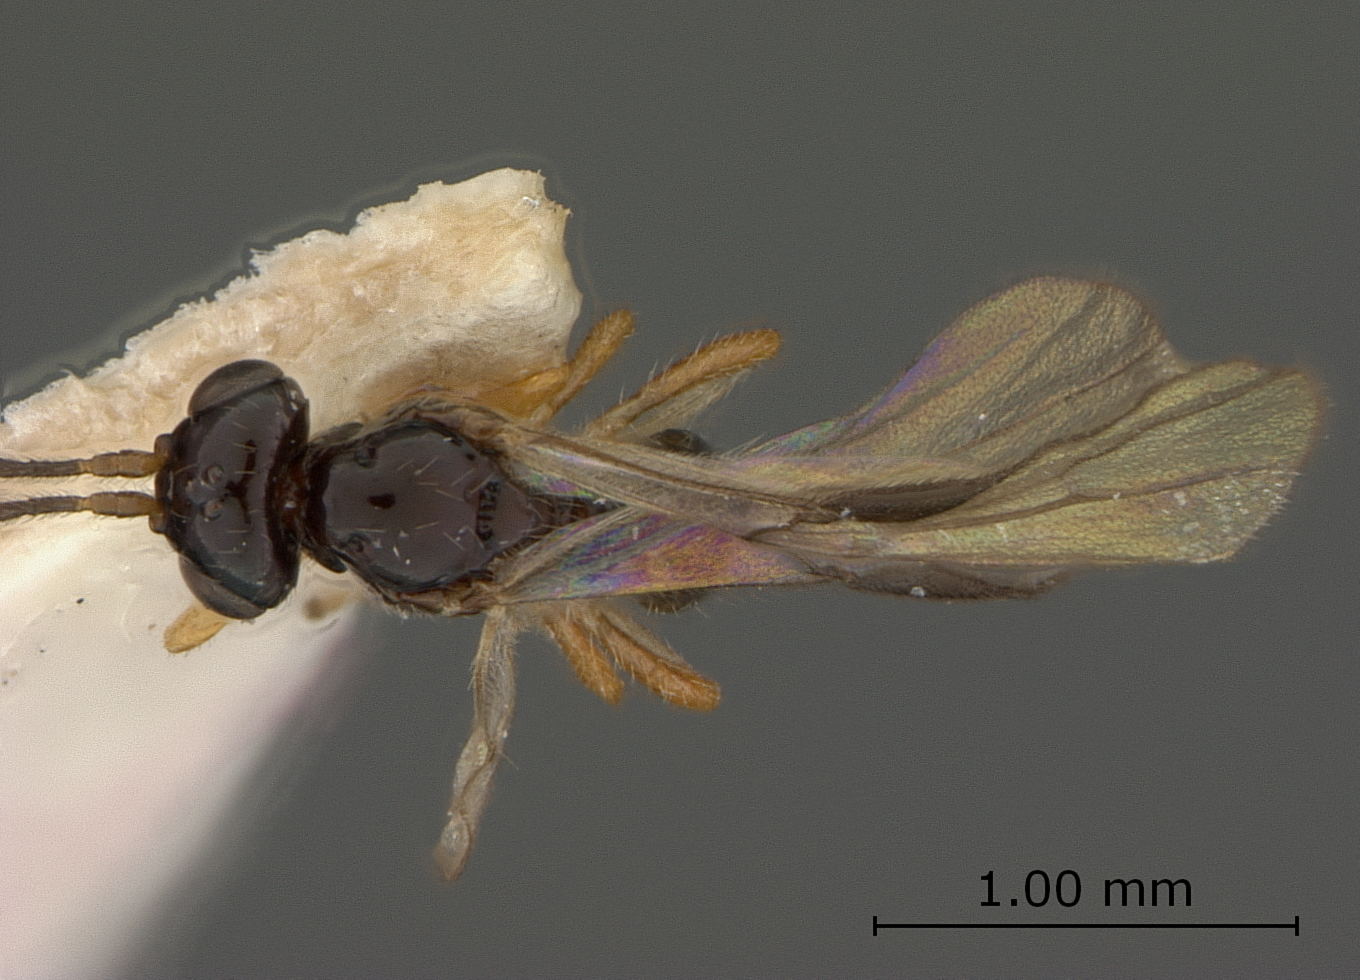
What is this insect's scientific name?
Aspilota angusticornis
